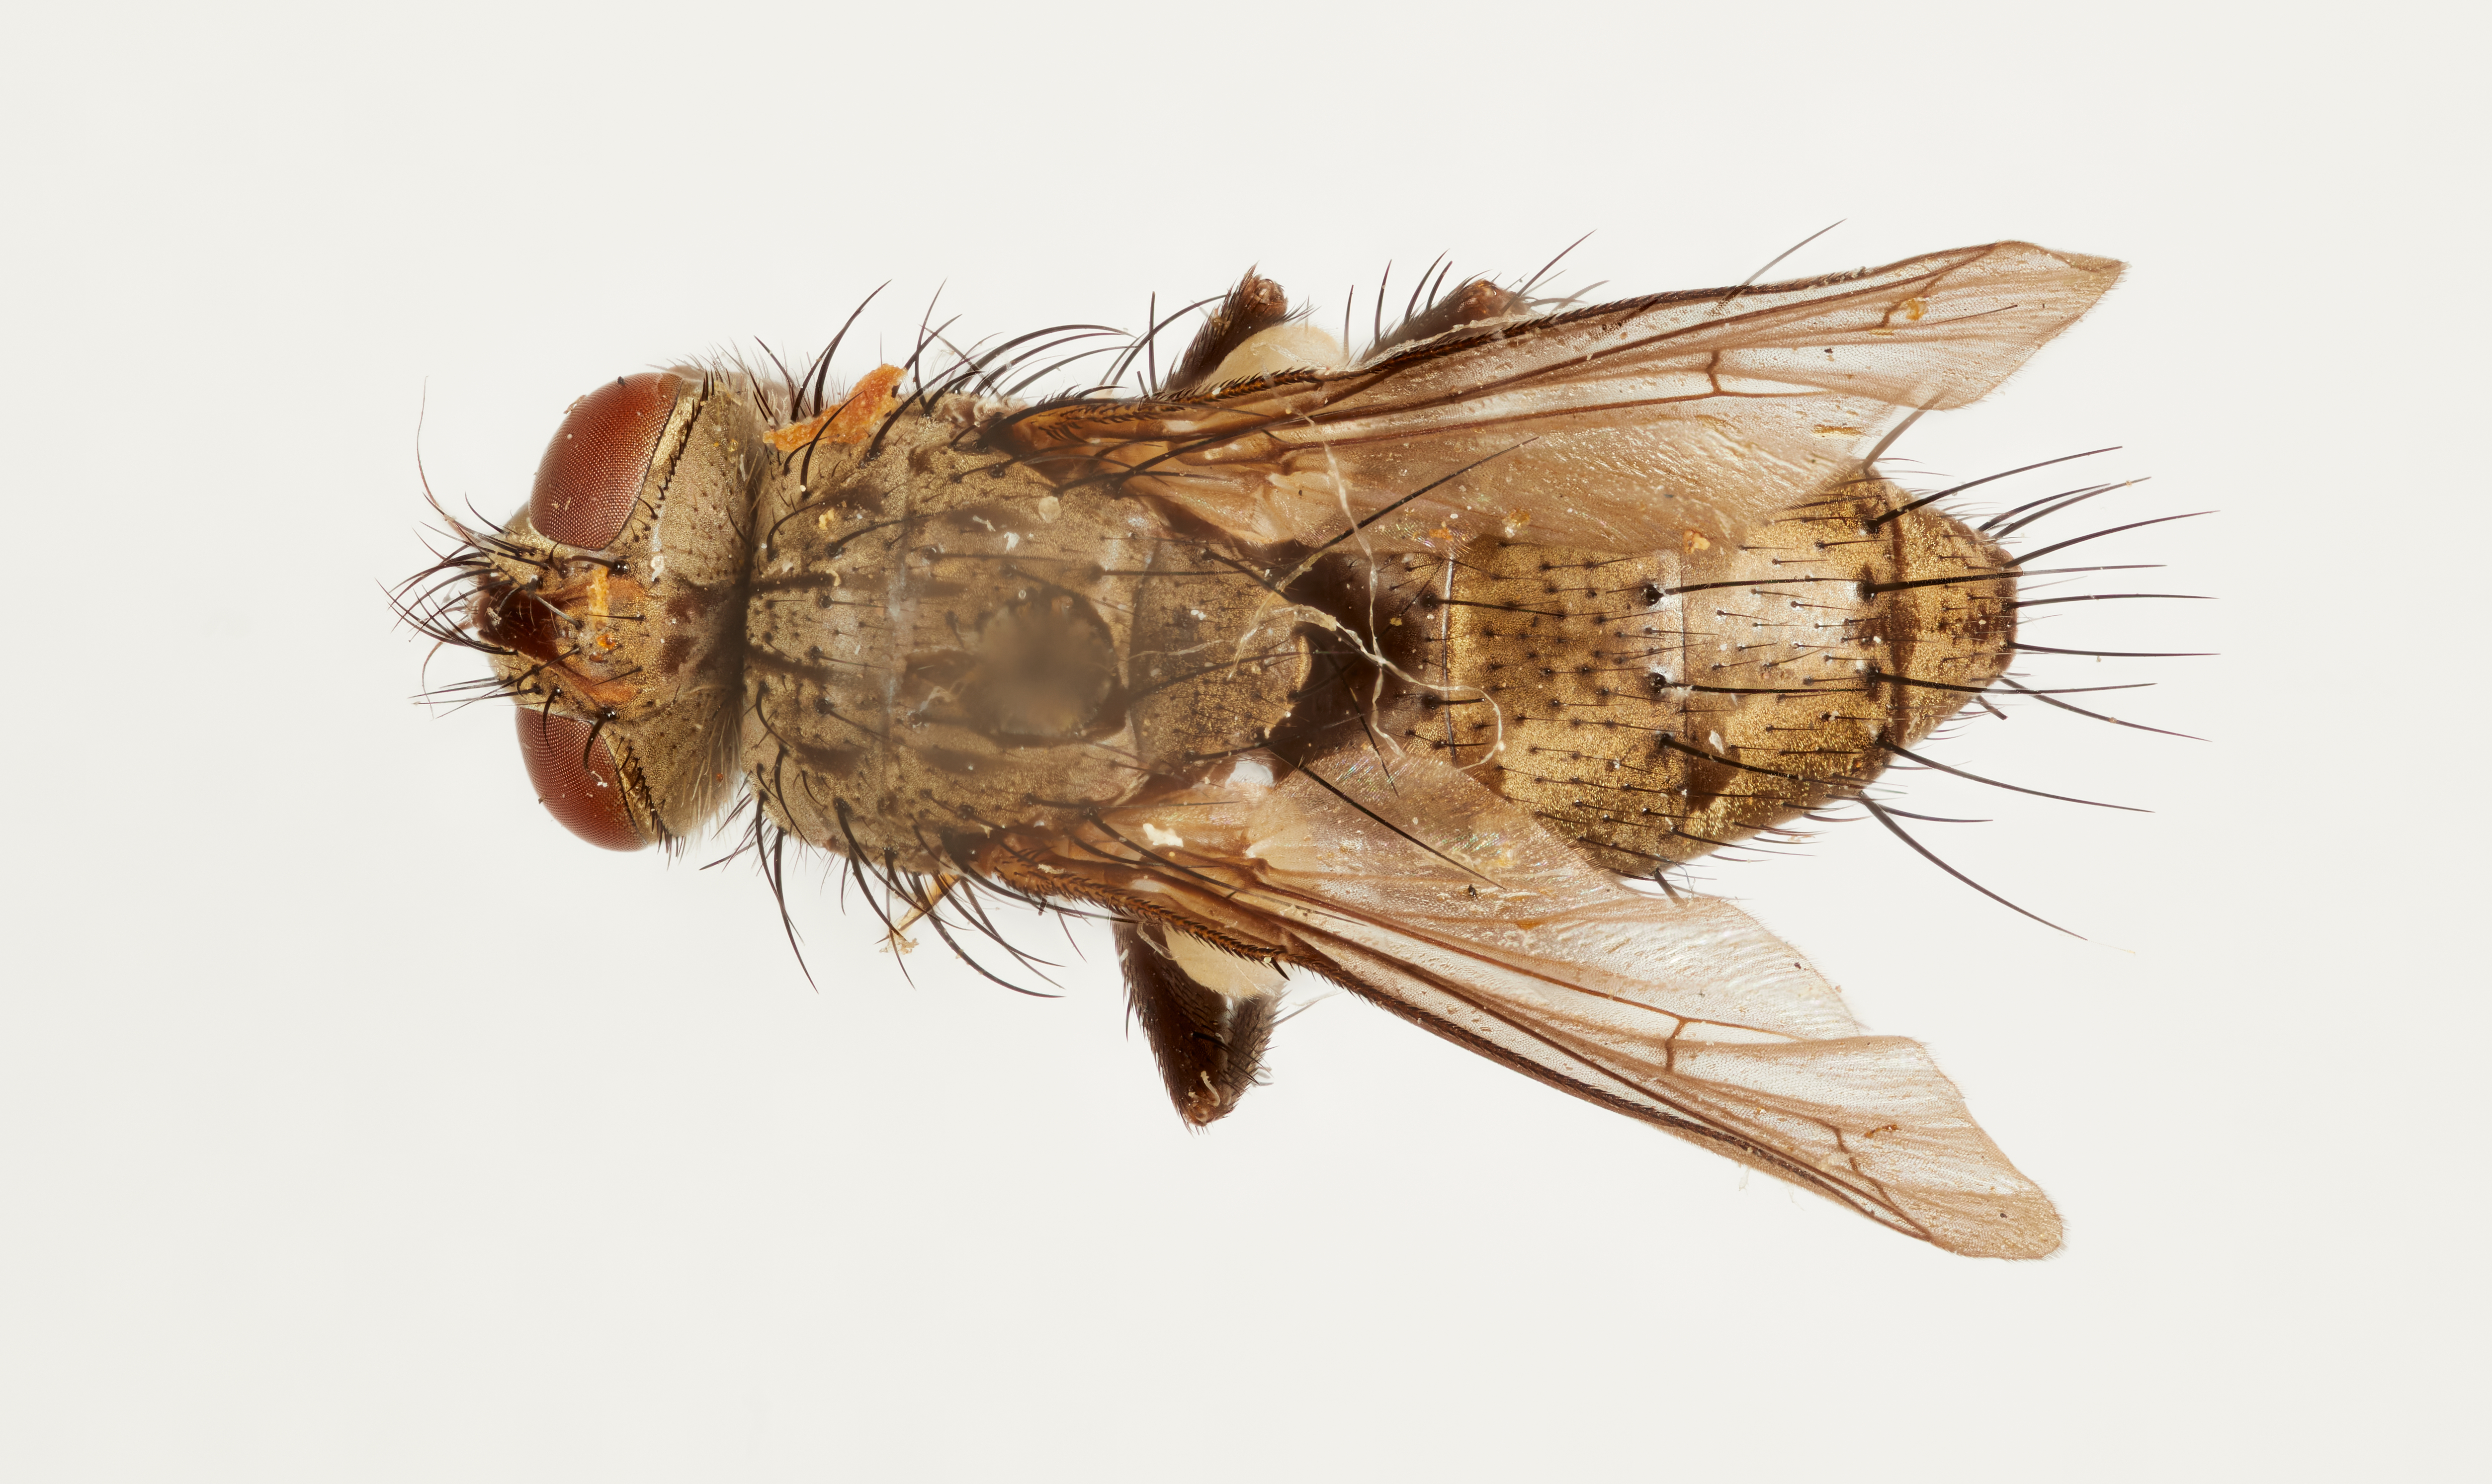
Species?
Ceracia punensis
